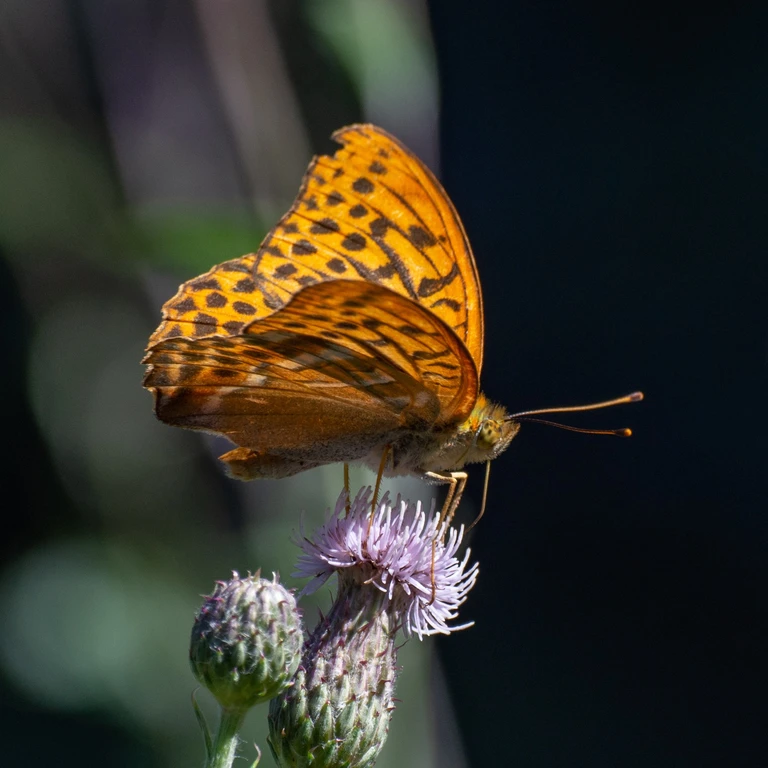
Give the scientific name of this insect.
Argynnis paphia
